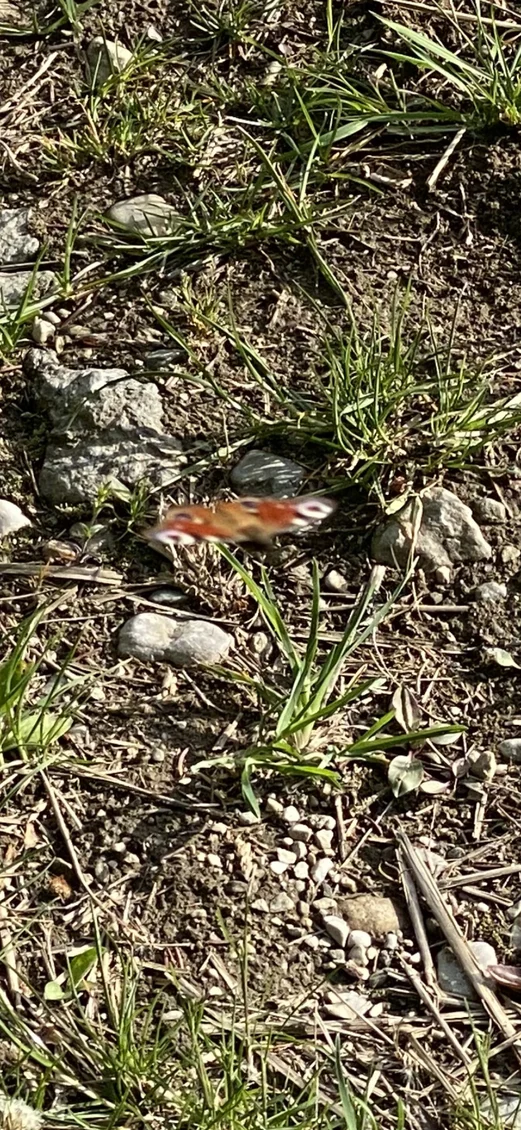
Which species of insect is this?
Aglais io
